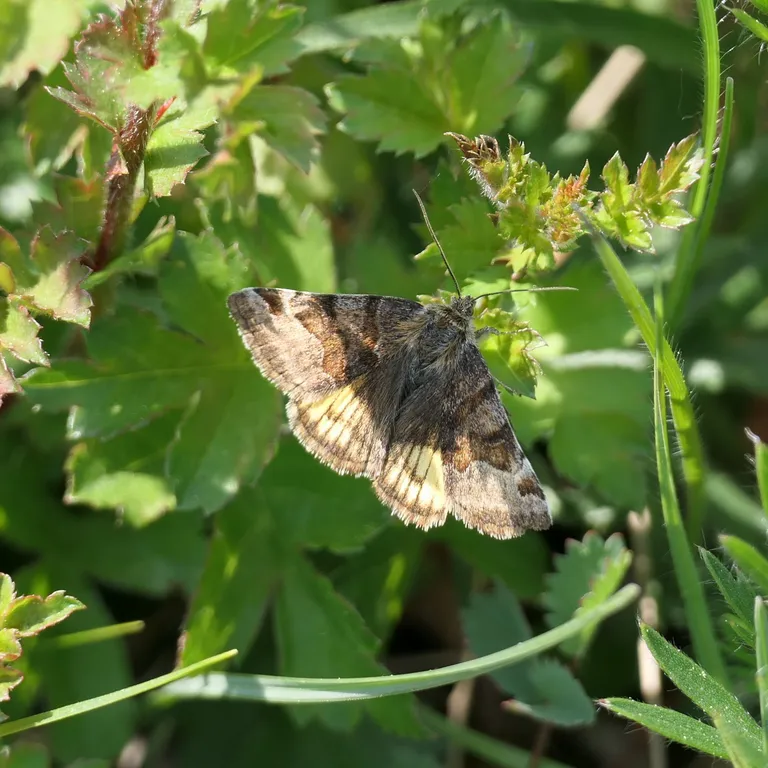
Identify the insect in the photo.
Euclidia glyphica
